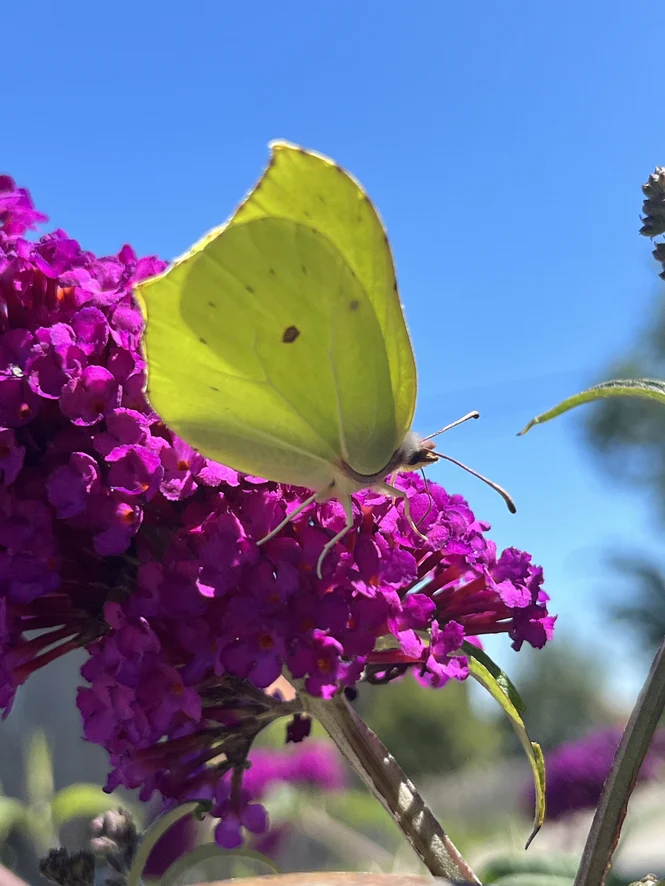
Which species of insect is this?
Gonepteryx rhamni
